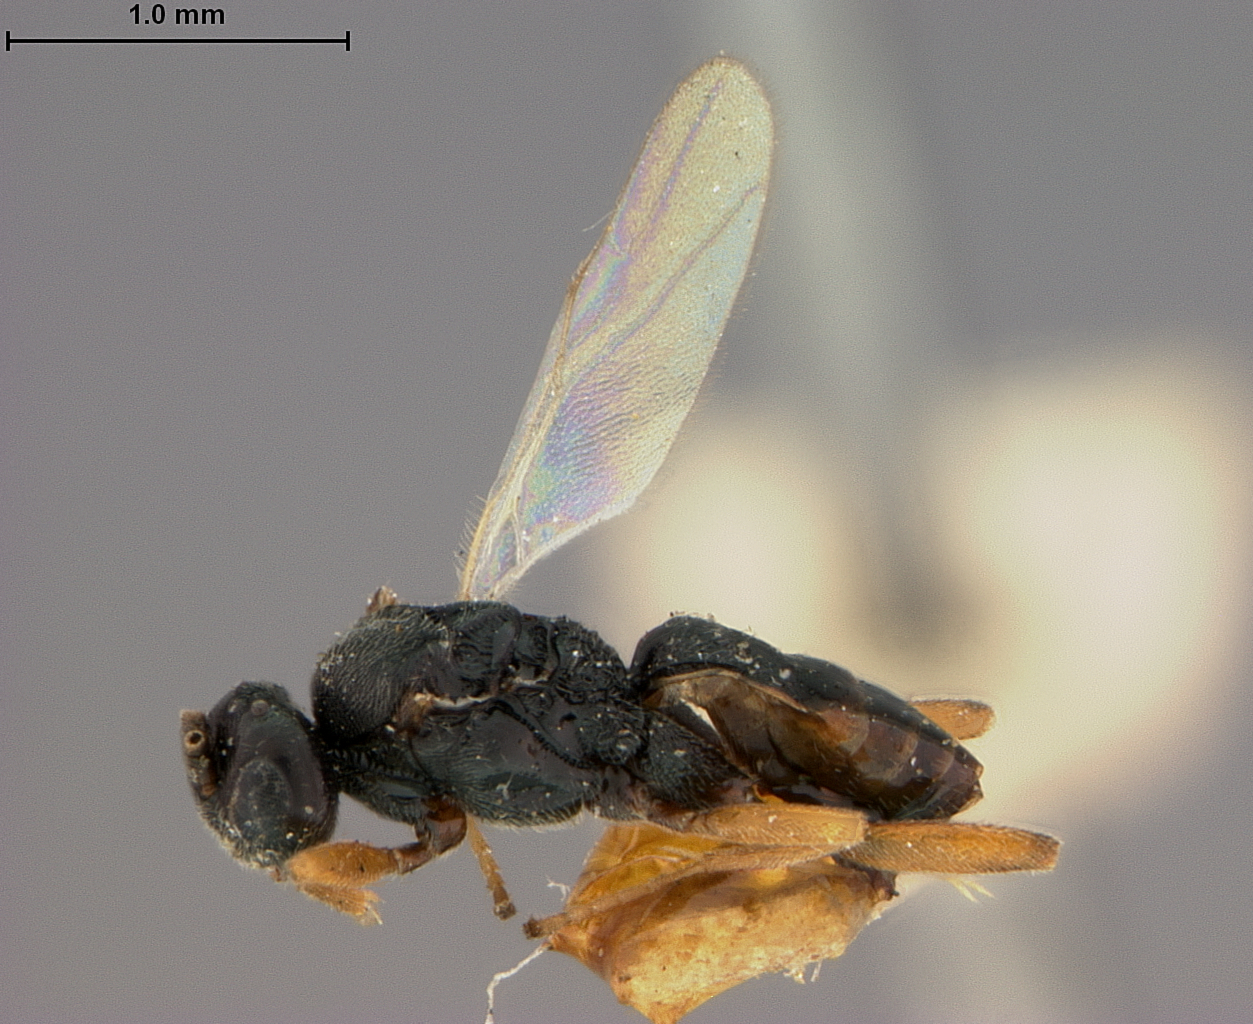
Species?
Apanteles laeviceps
